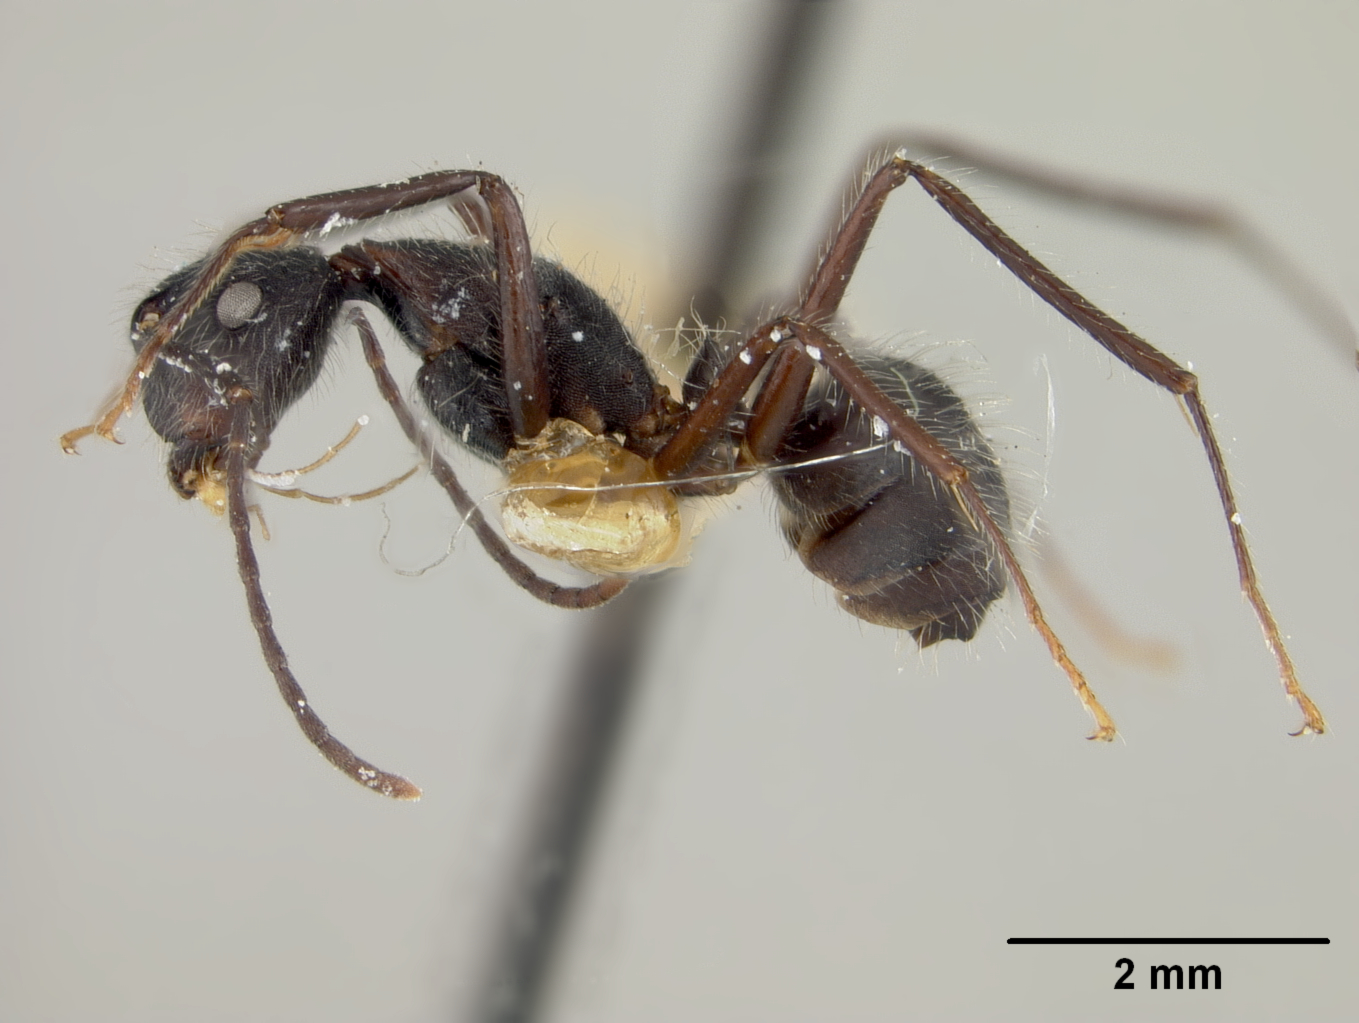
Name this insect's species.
Dendromyrmex fabricii
